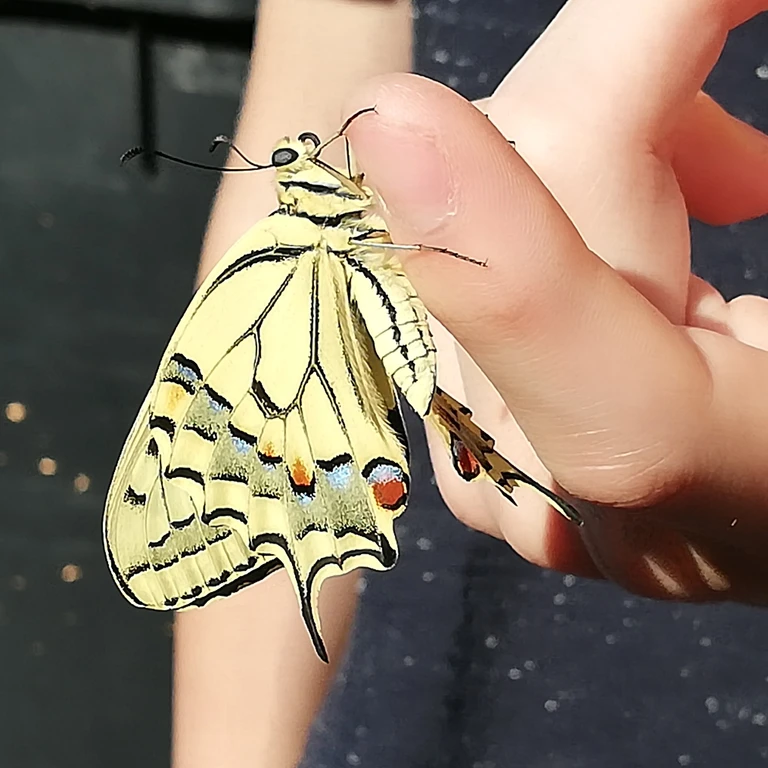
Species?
Papilio machaon
